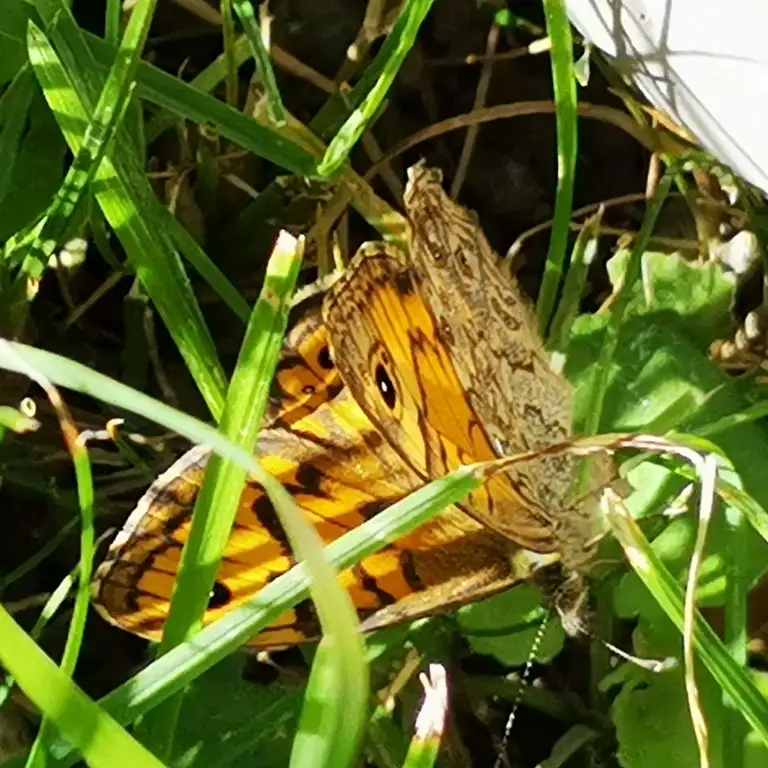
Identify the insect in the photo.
Lasiommata megera (also Pararge megera)
